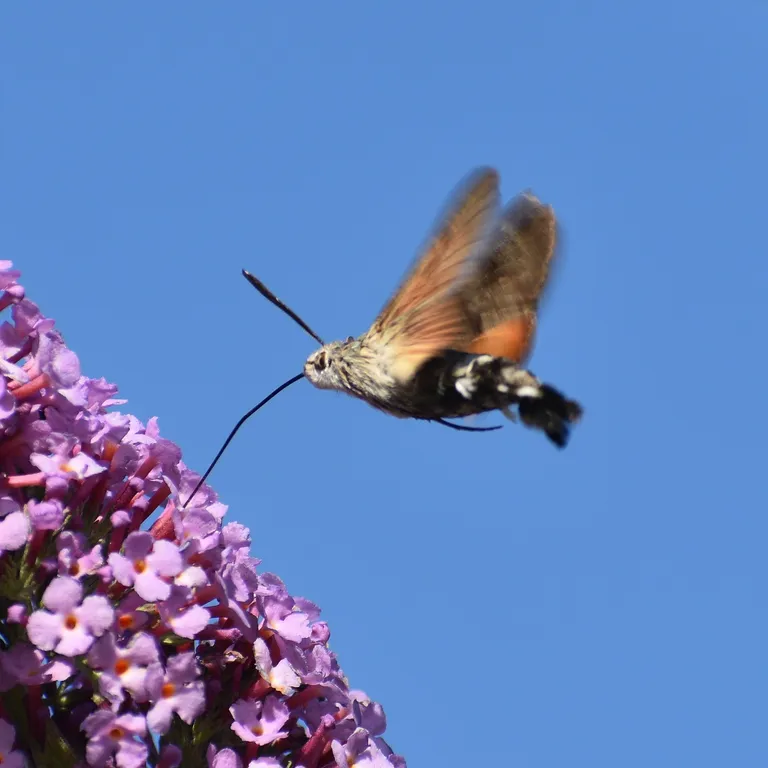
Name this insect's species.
Macroglossum stellatarum
